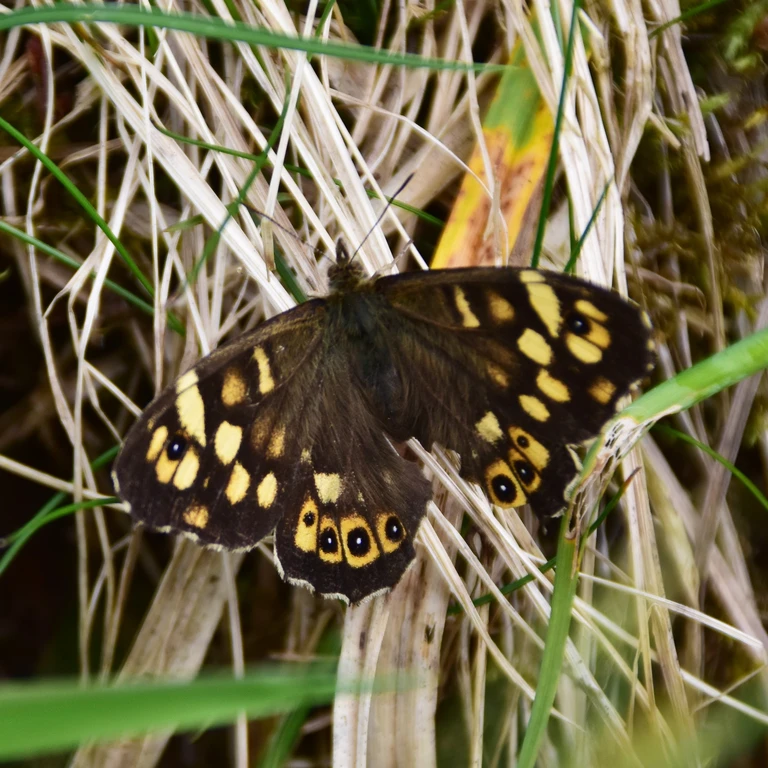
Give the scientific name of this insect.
Pararge aegeria
